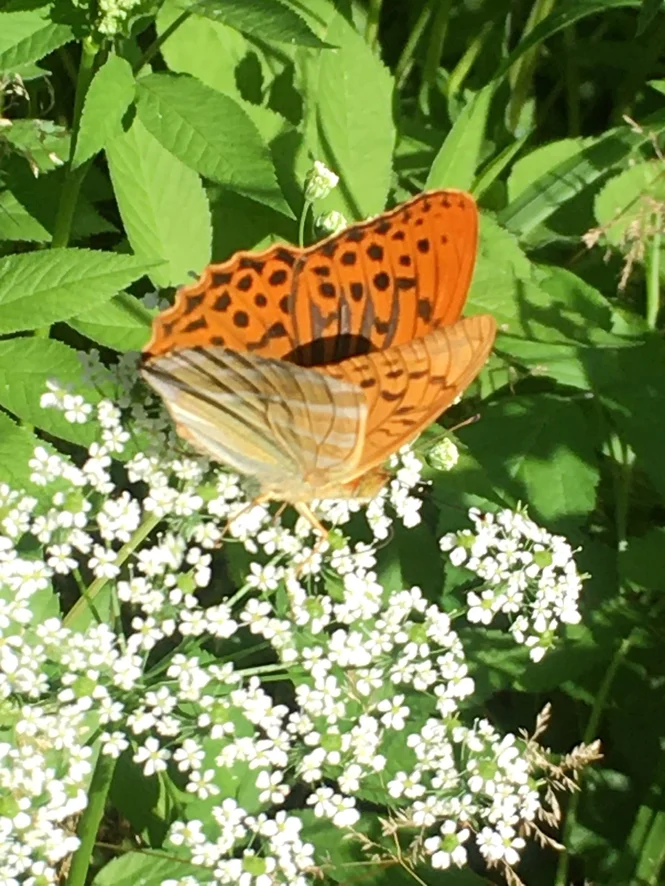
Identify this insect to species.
Argynnis paphia
